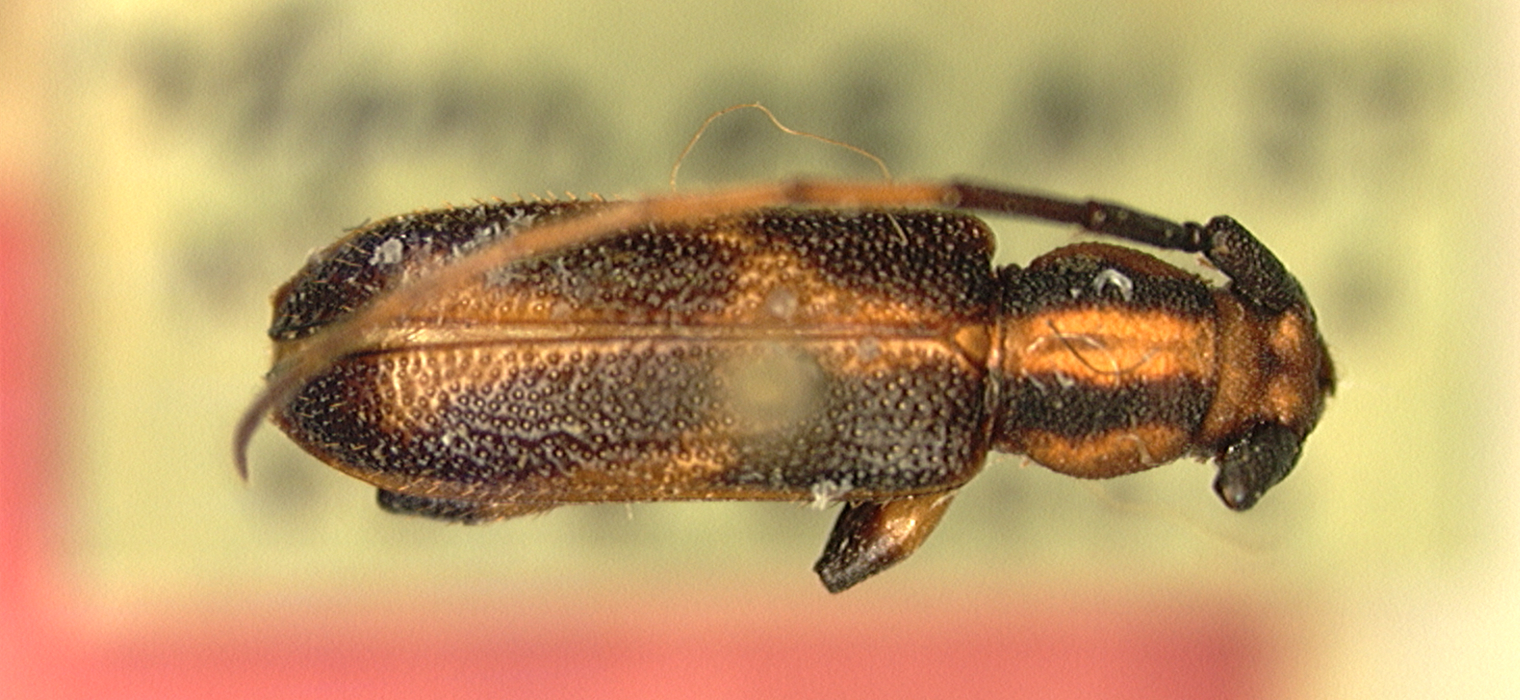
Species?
Haruspex agnatus (also Haruspex bivittis)
